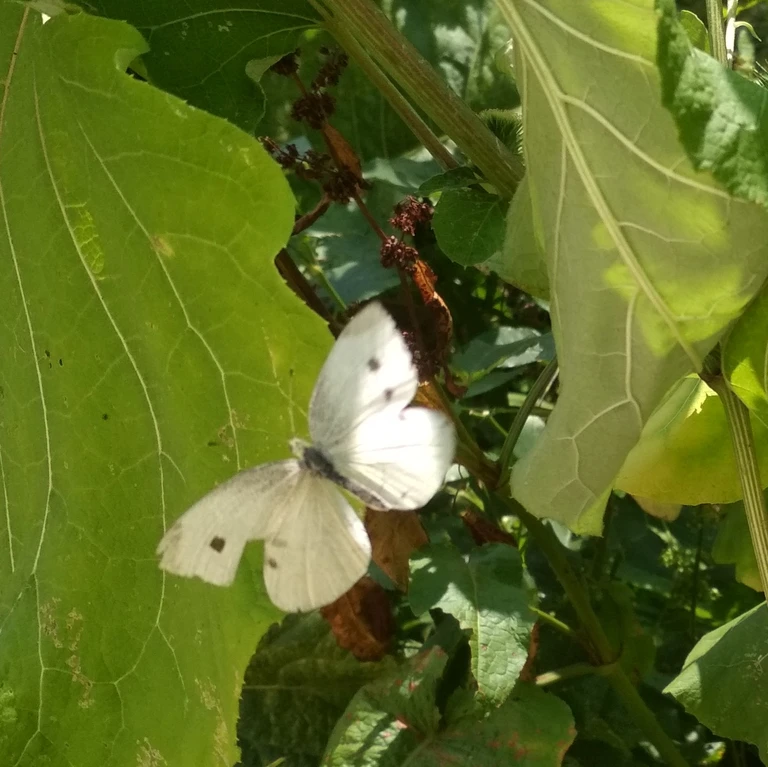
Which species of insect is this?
Pieris rapae
